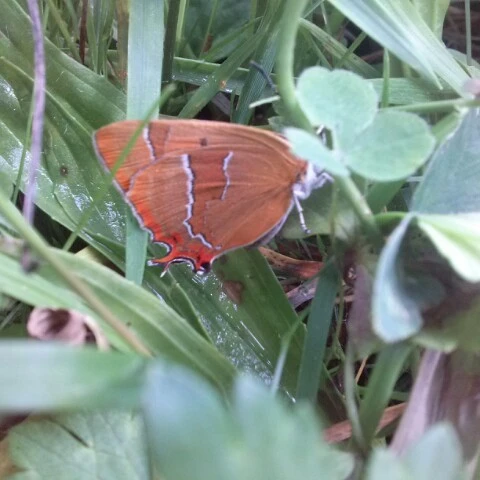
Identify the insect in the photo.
Thecla betulae
